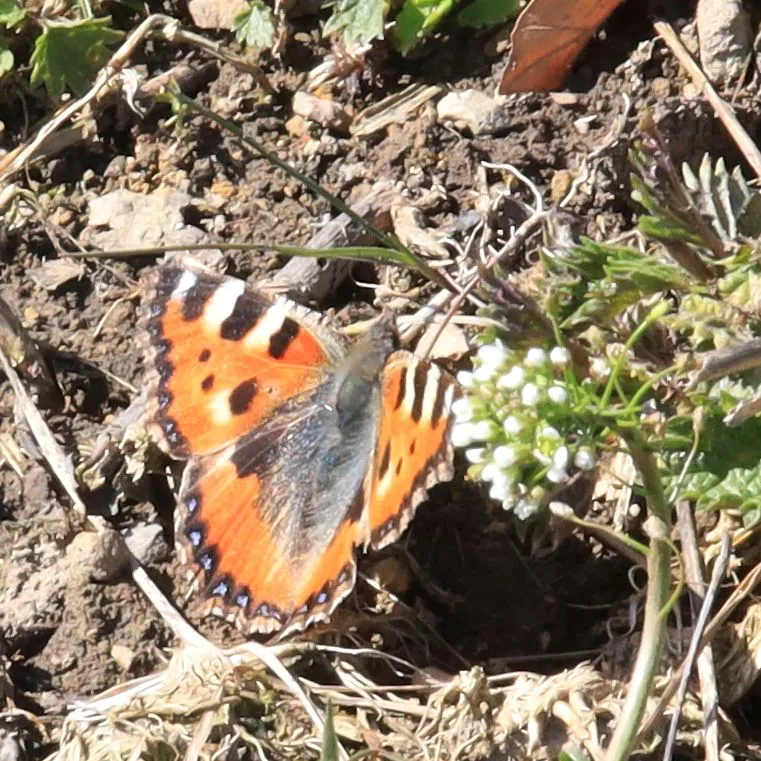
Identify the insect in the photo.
Aglais urticae
